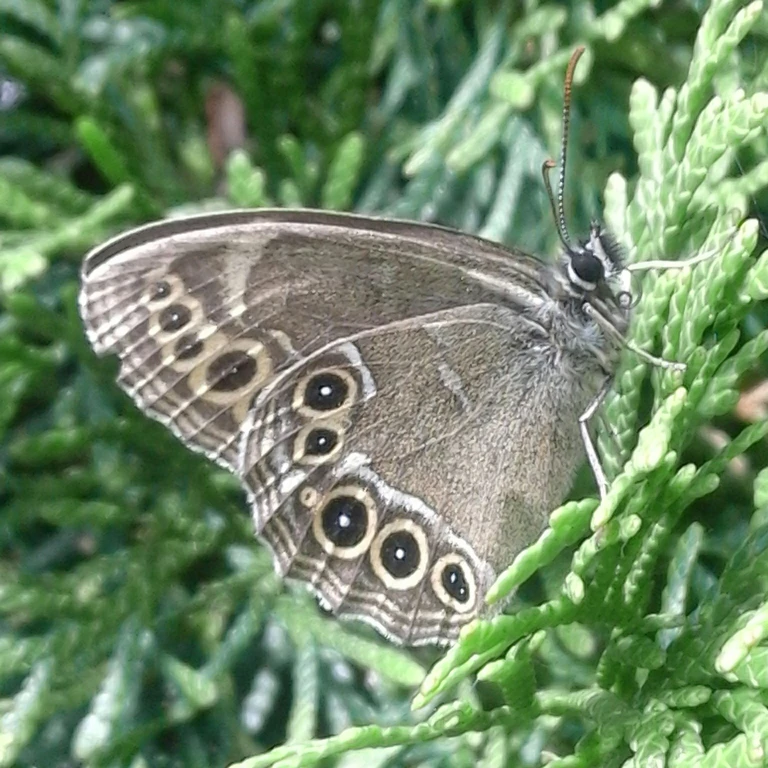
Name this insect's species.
Lopinga achine (also Pararge achine)
